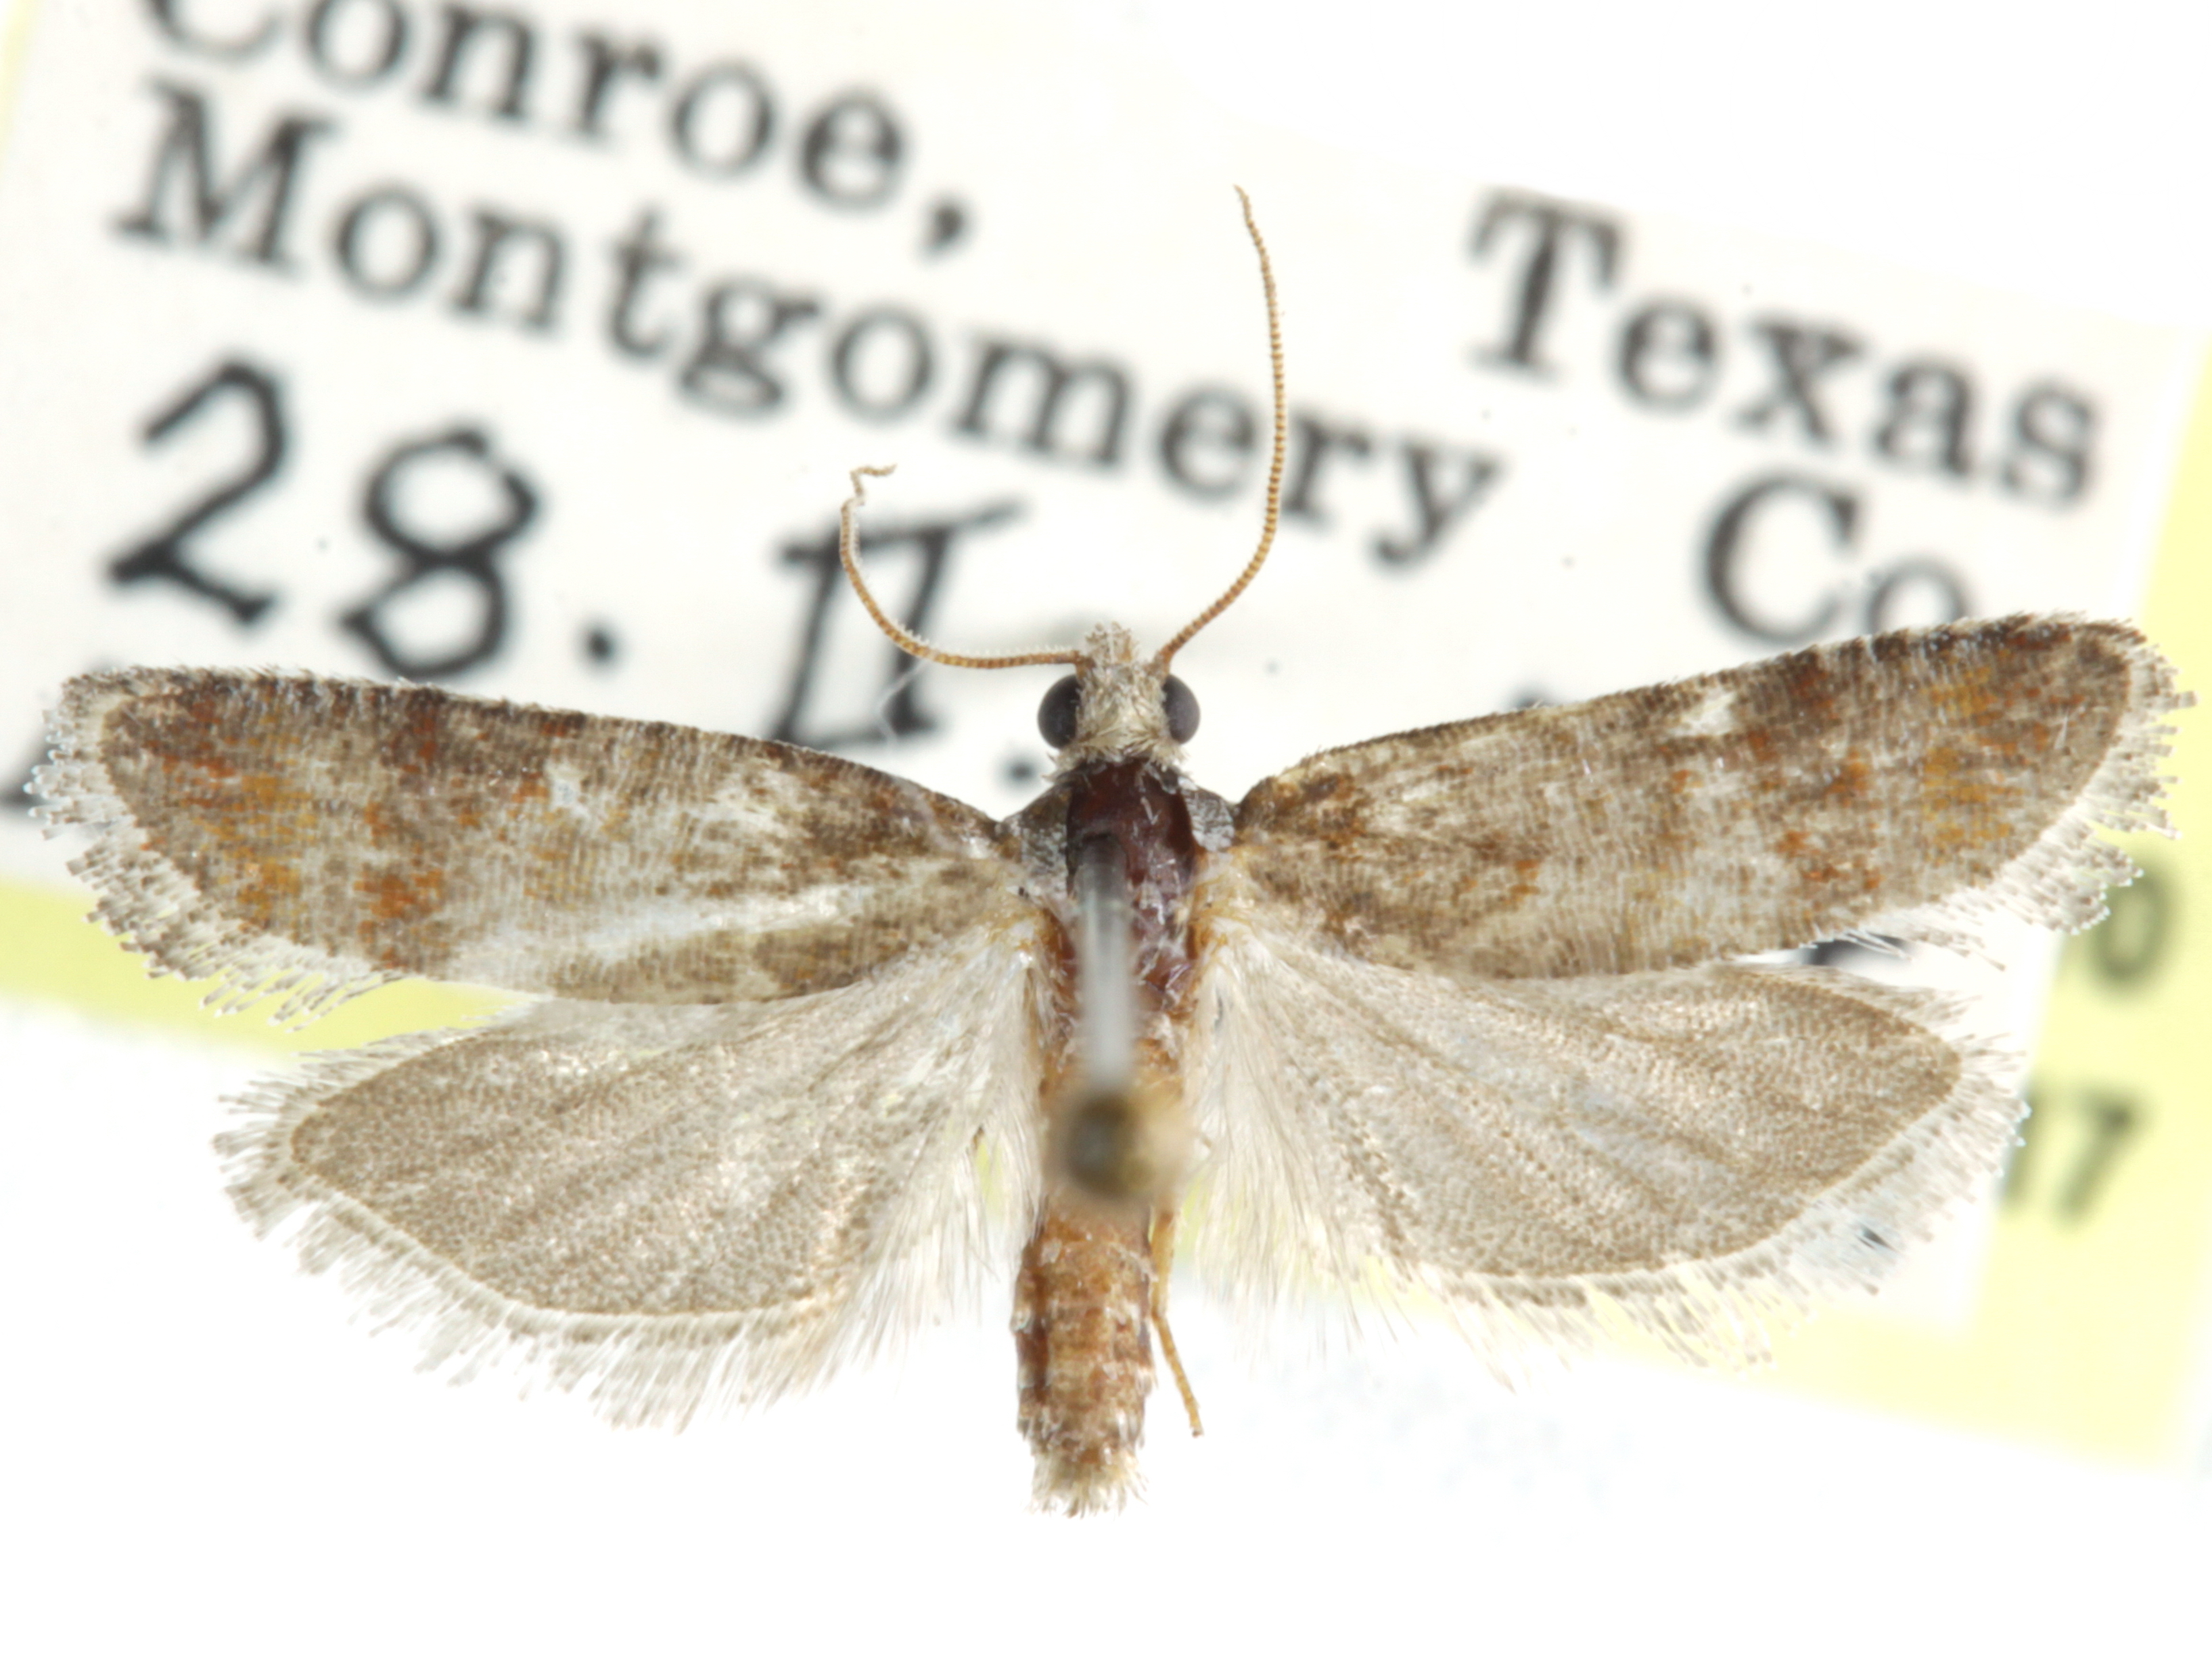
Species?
Rhyacionia blanchardi
